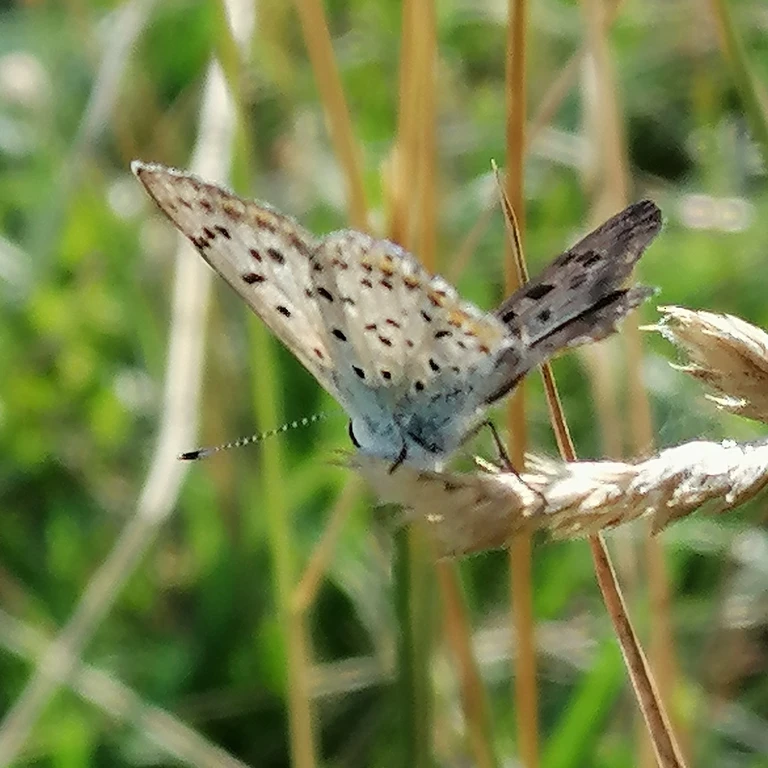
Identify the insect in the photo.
Lycaena tityrus (also Loweia tityrus)
